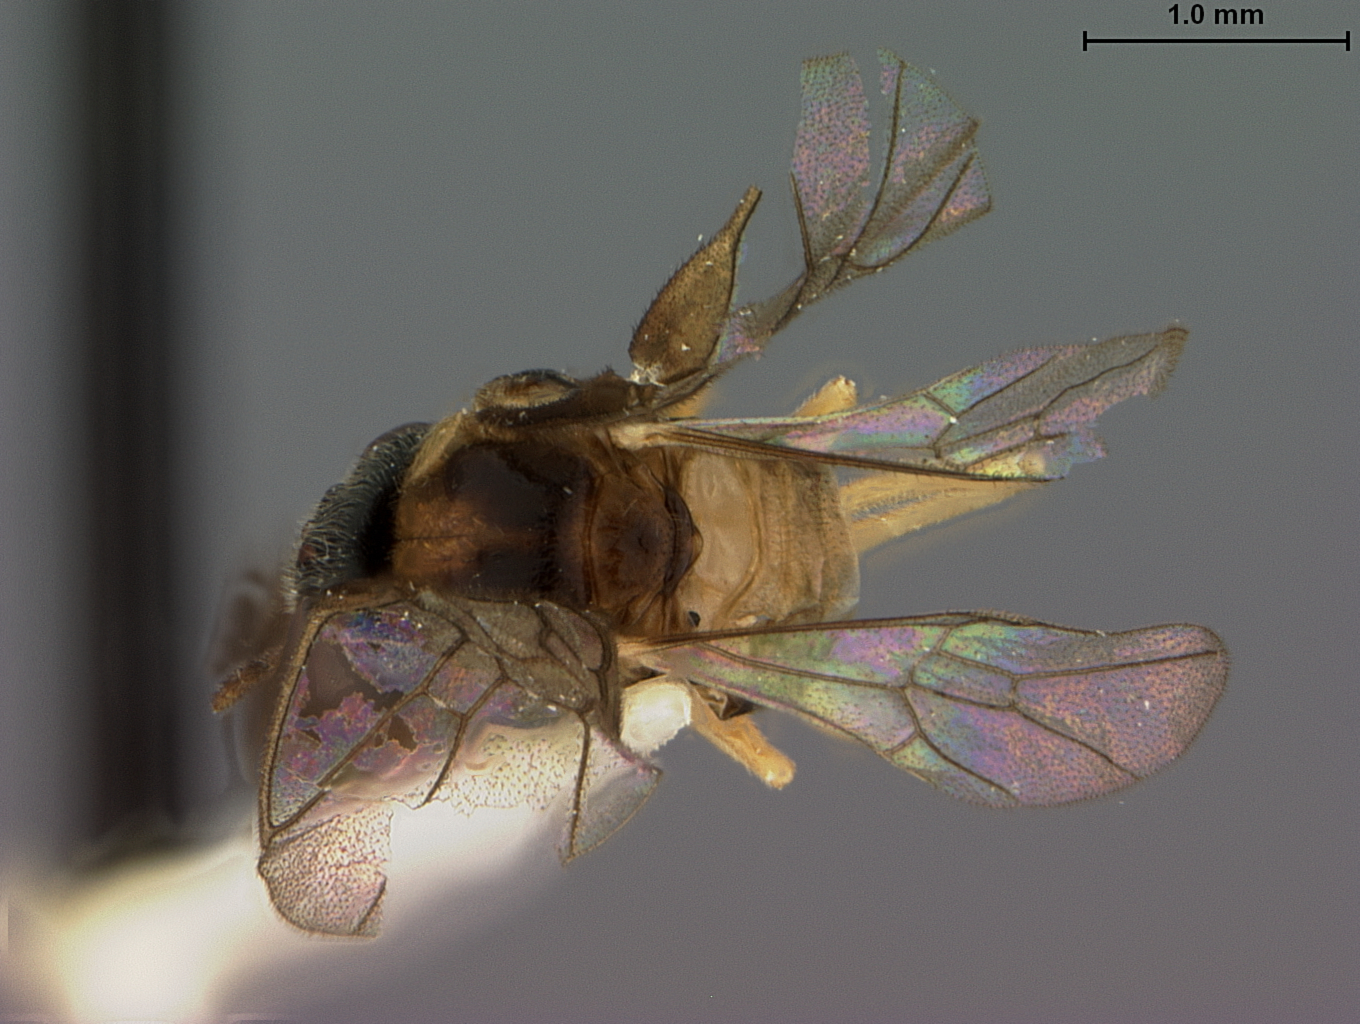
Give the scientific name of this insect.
Acordulecera longica
